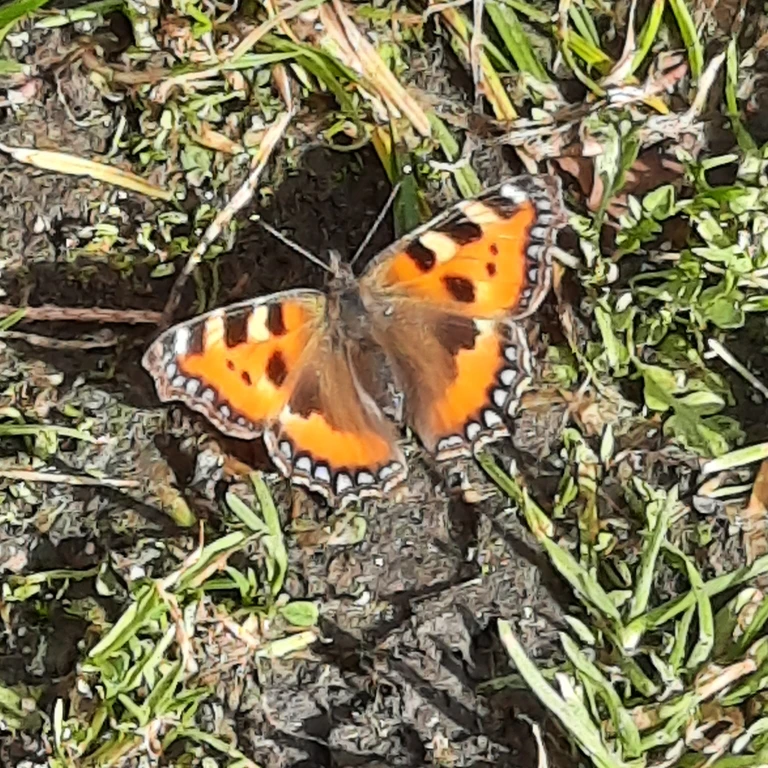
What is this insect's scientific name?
Aglais urticae
